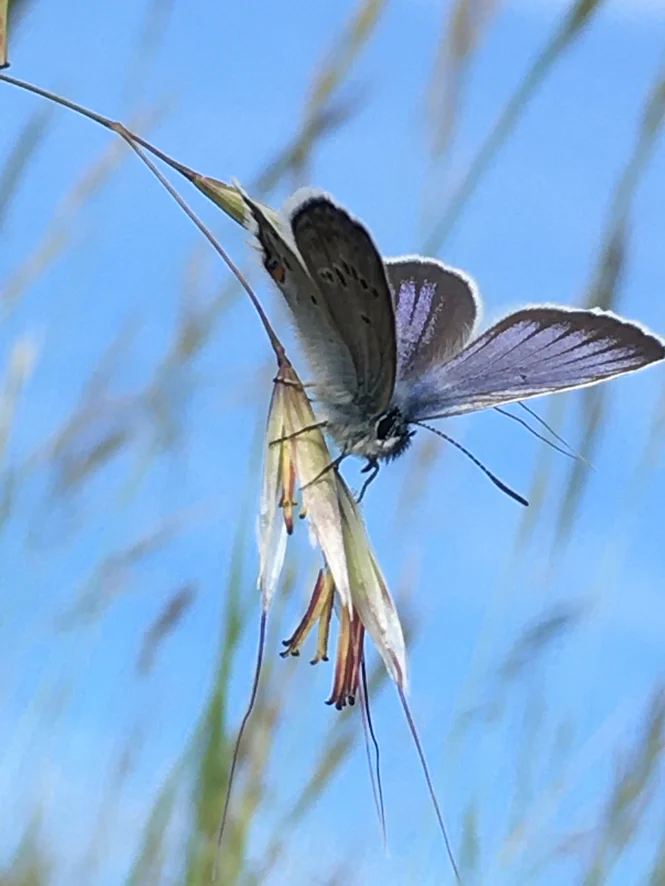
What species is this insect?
Plebejus argus
